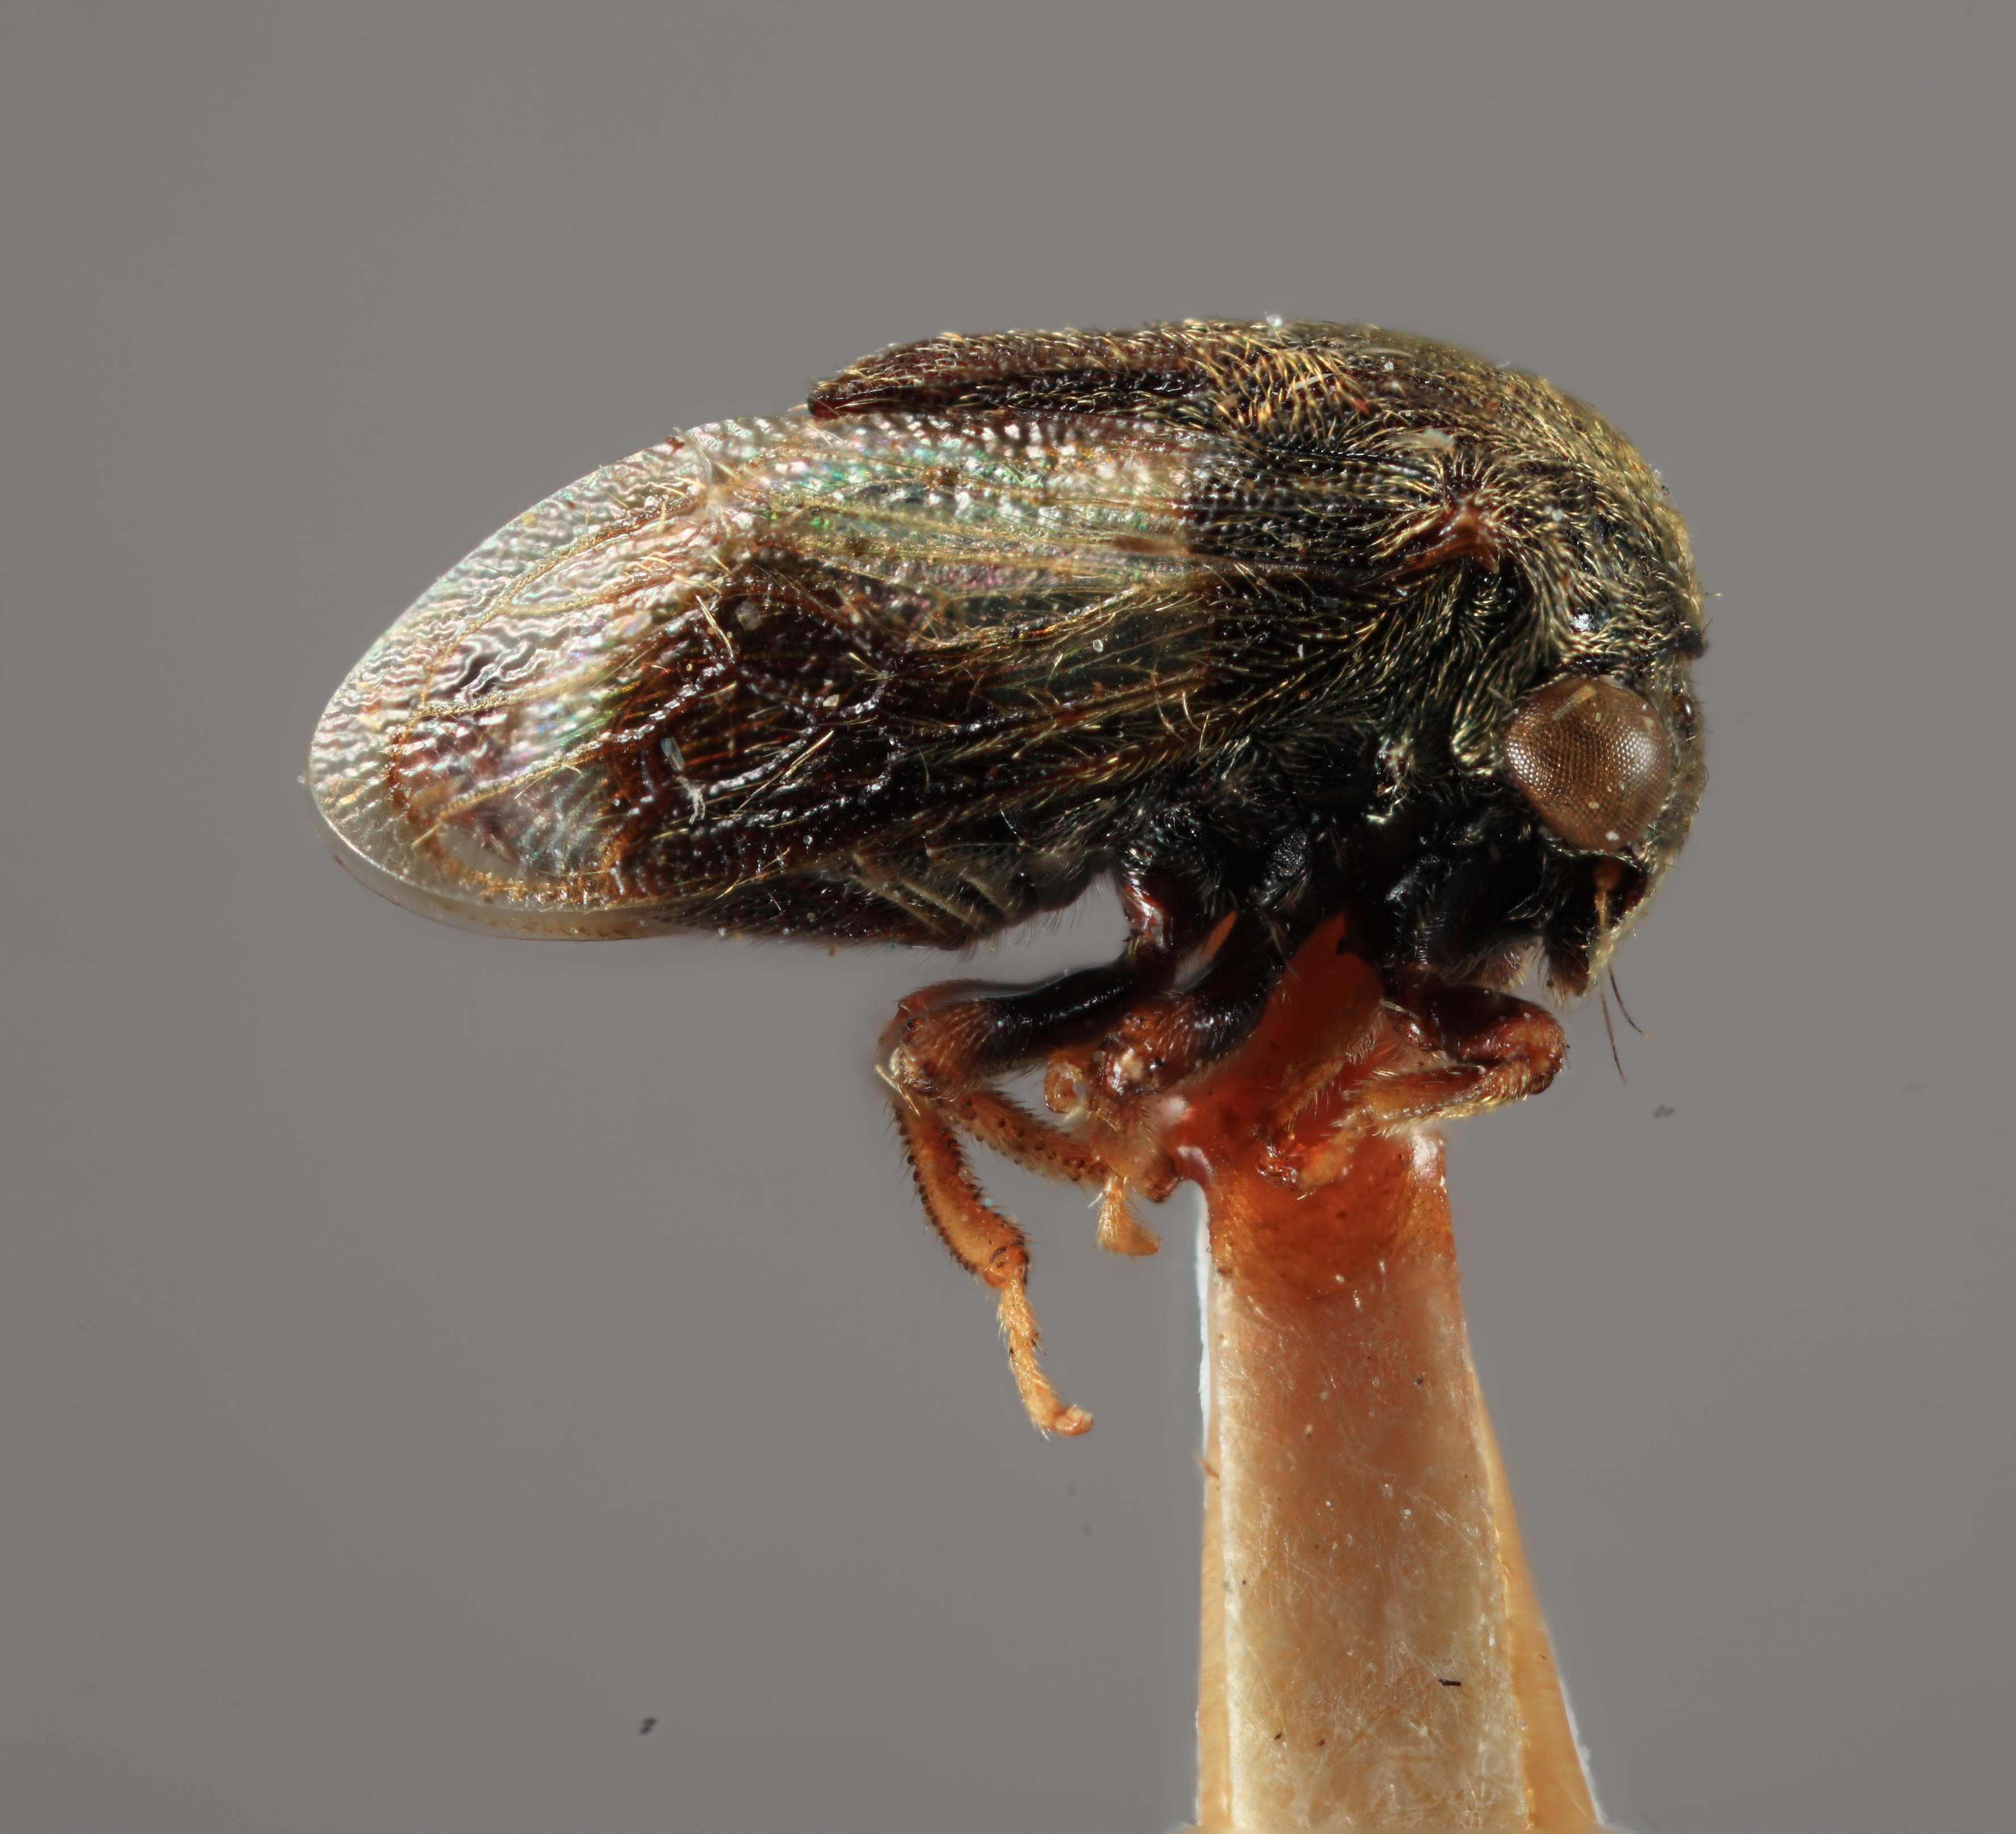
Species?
Gargara pilinervosa
